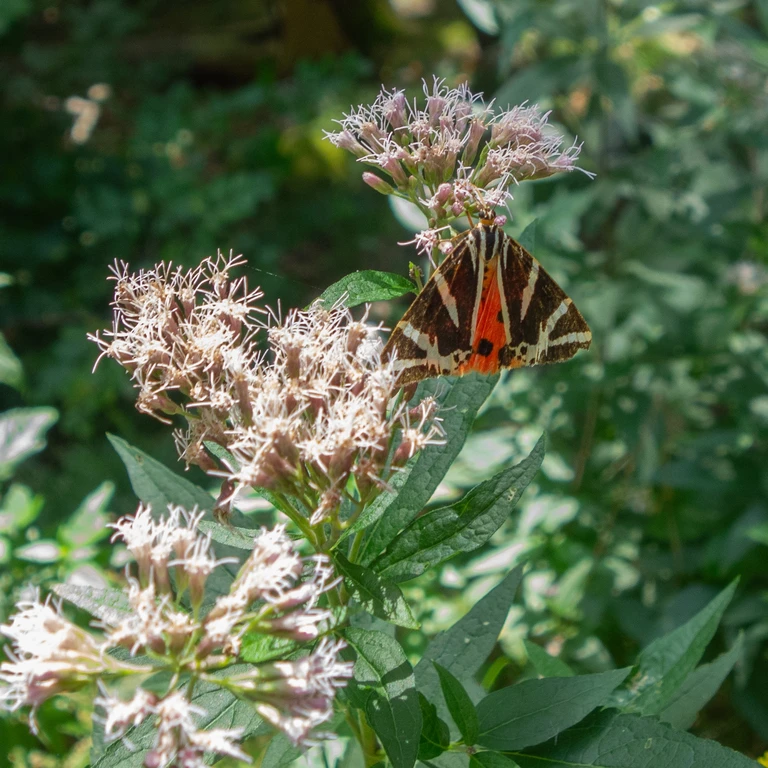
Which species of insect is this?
Euplagia quadripunctaria
